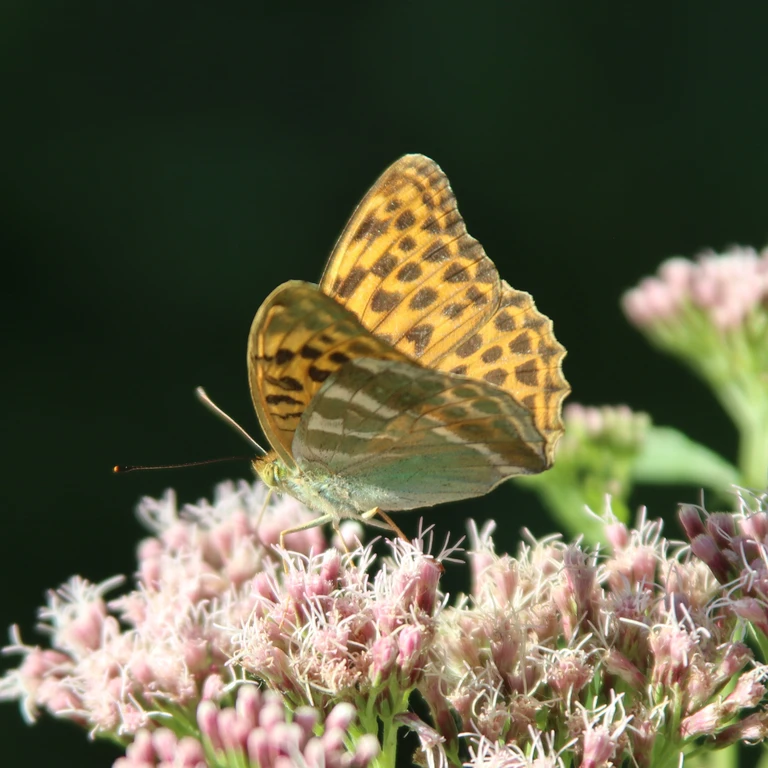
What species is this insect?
Argynnis paphia
